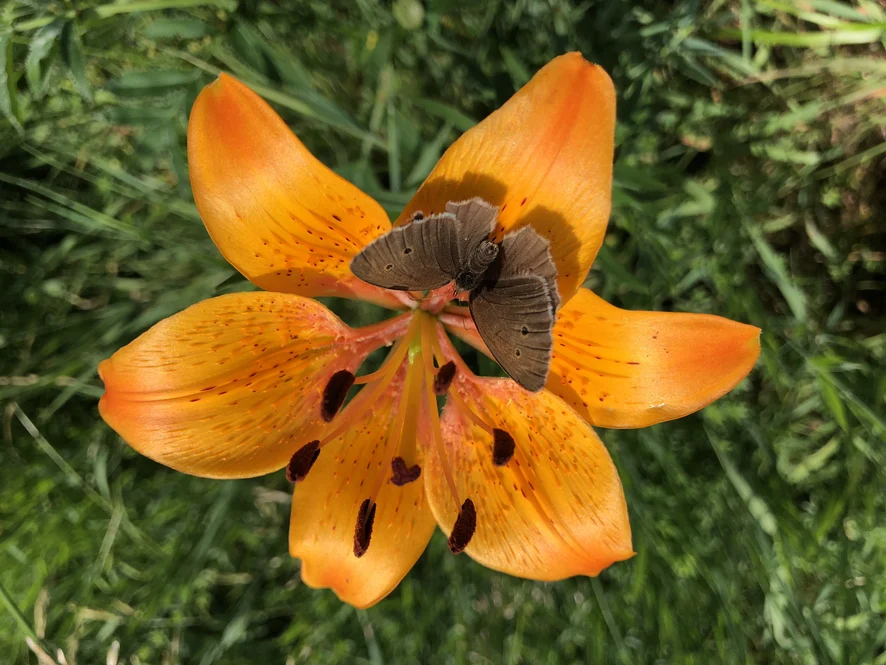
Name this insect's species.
Aphantopus hyperantus
